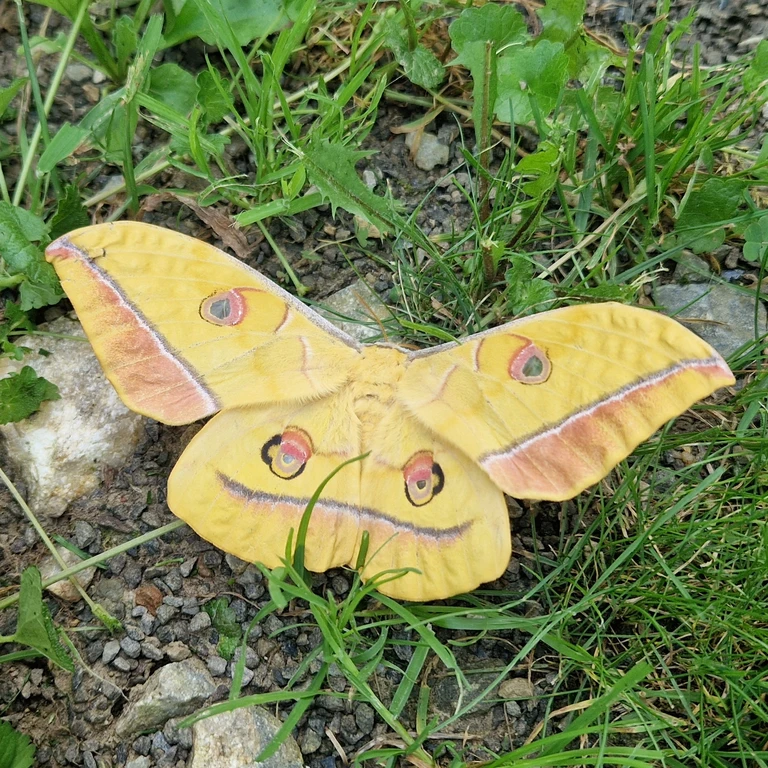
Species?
Antheraea yamamai
